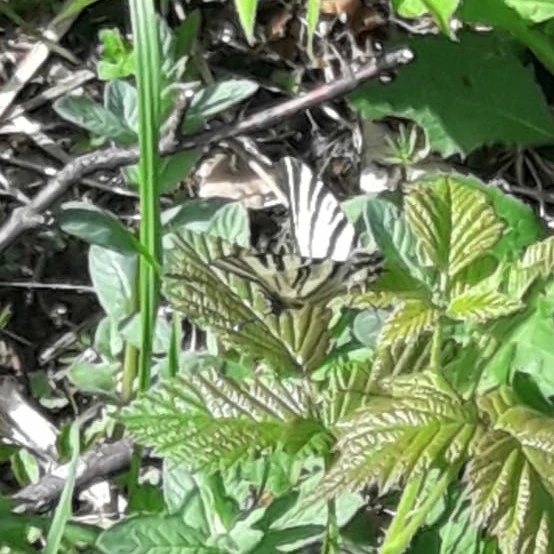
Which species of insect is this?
Iphiclides podalirius
